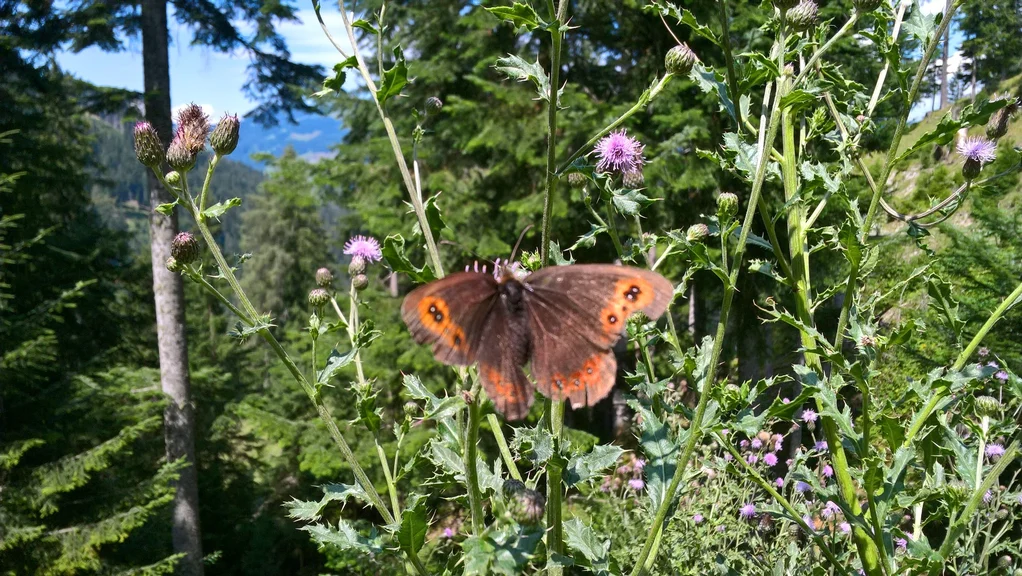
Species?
Erebia aethiops
